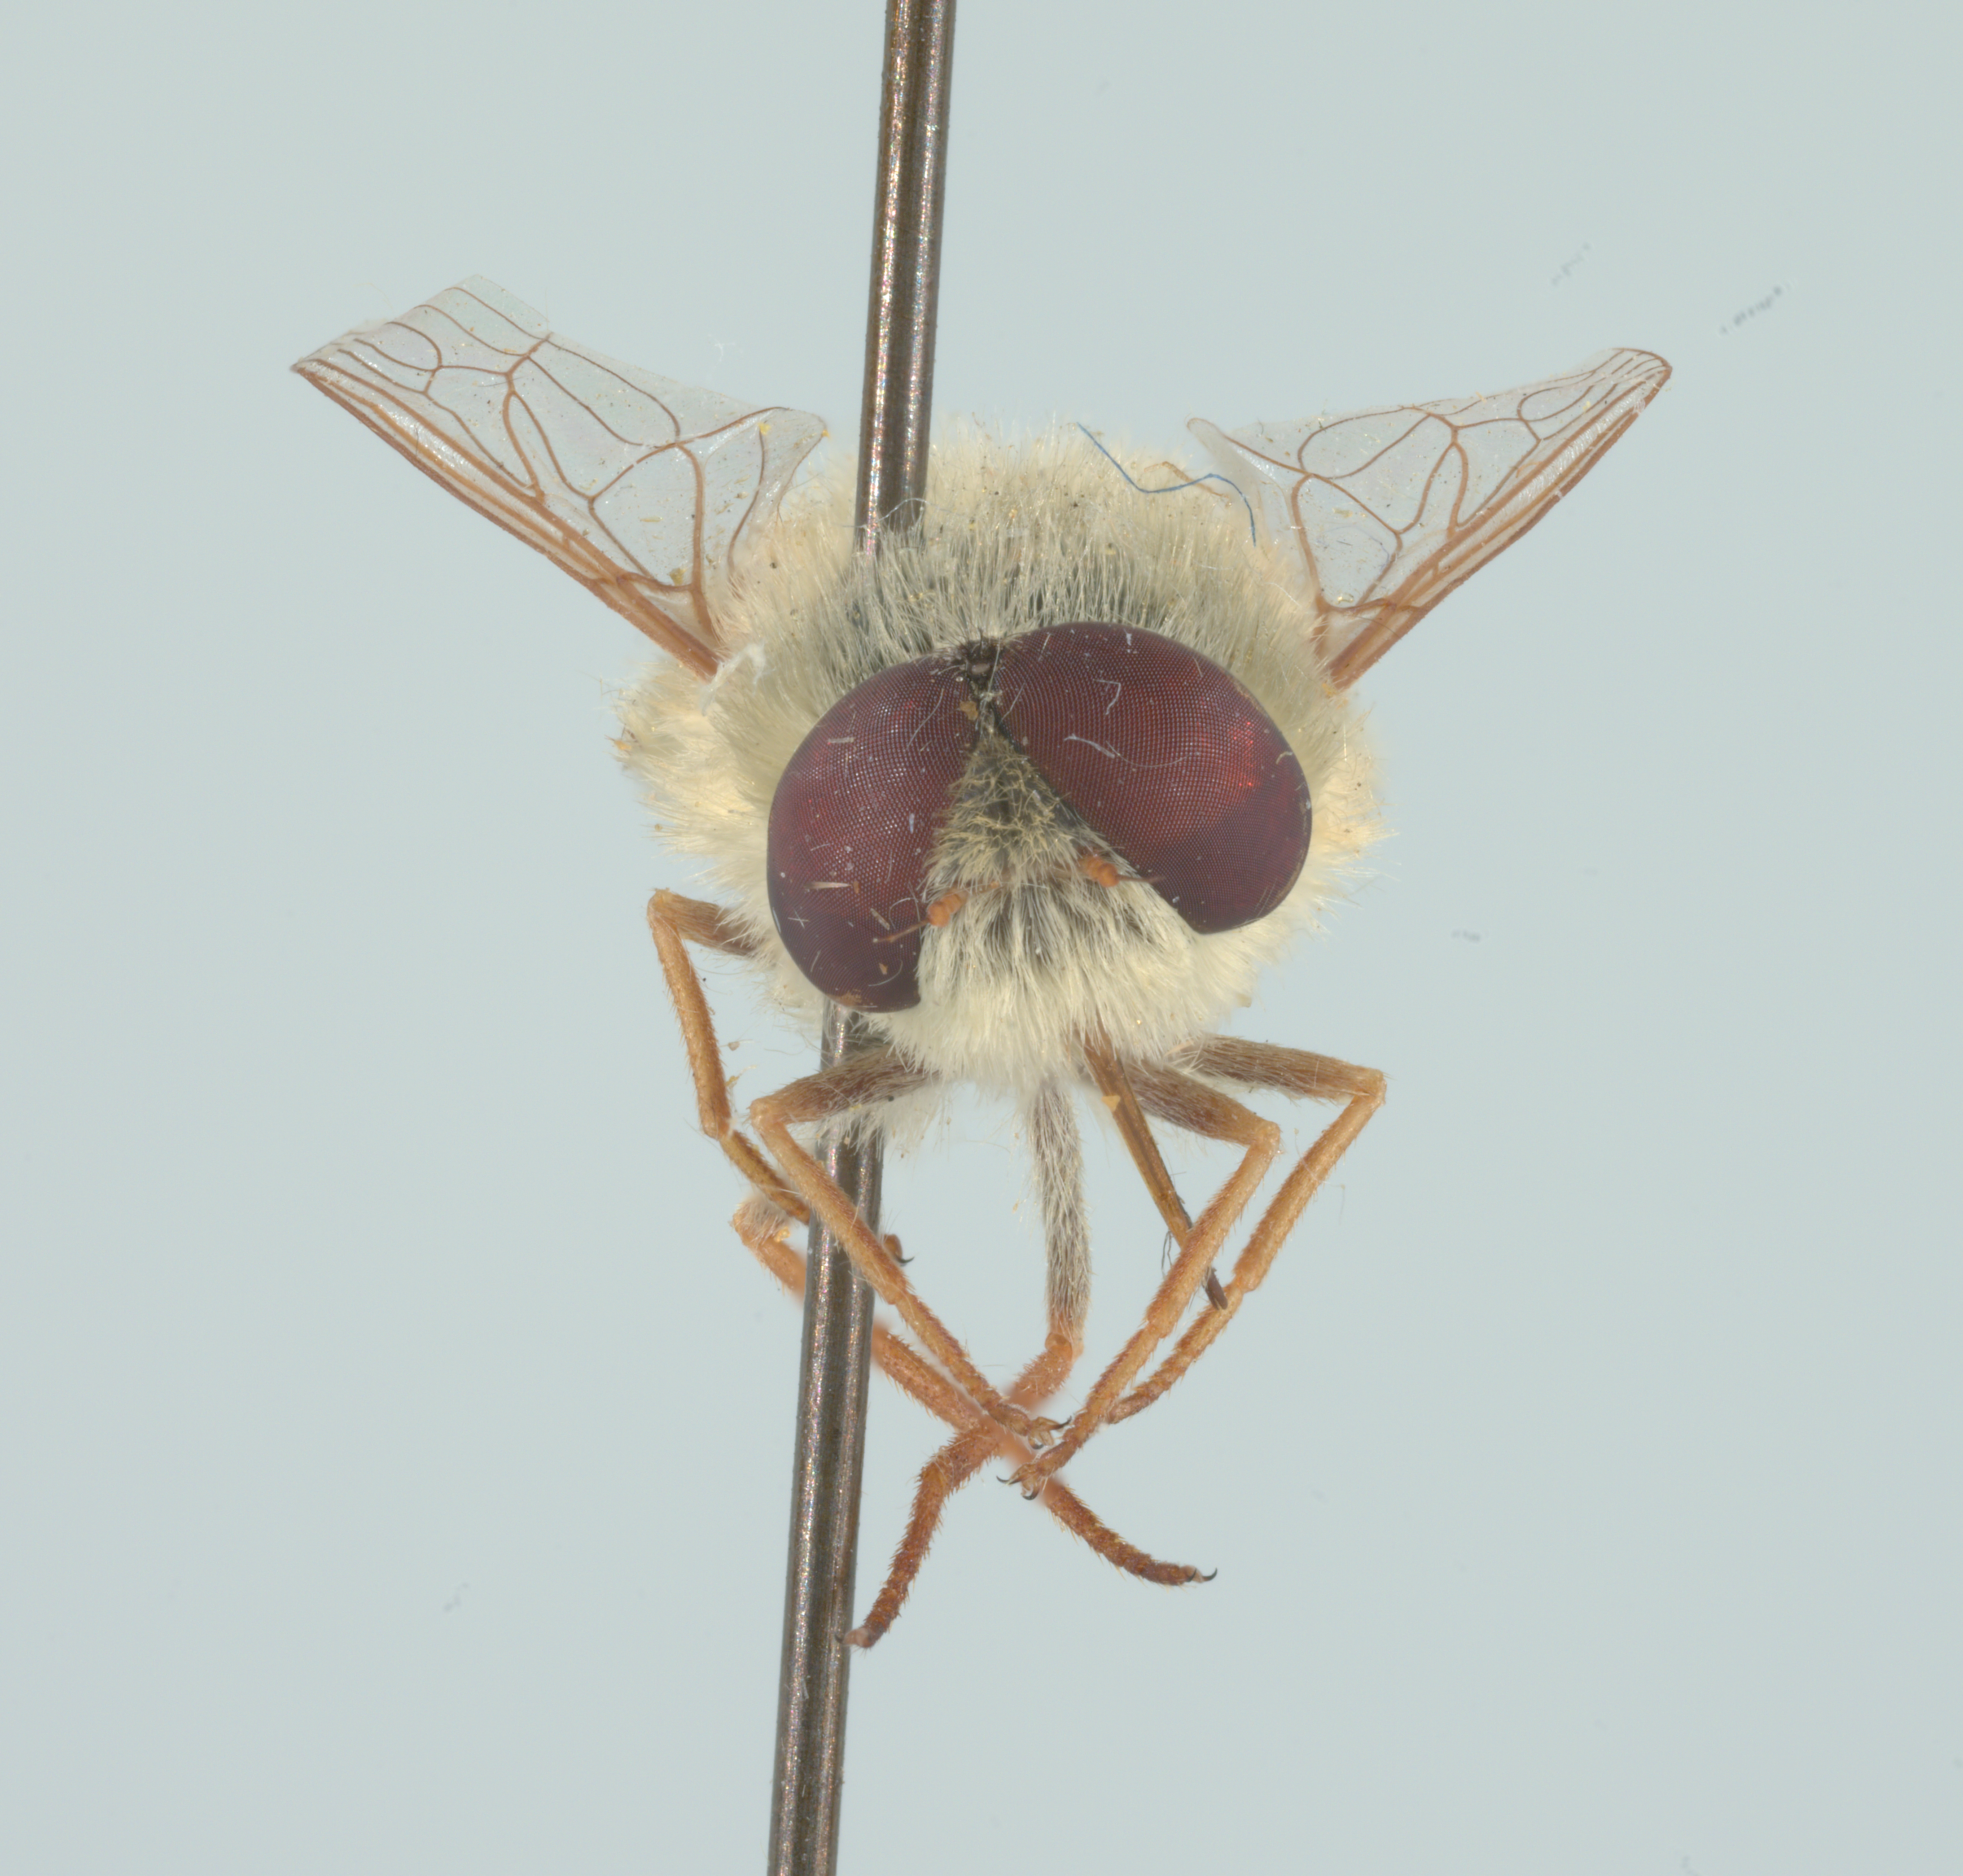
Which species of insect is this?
Neorhynchocephalus sackenii
